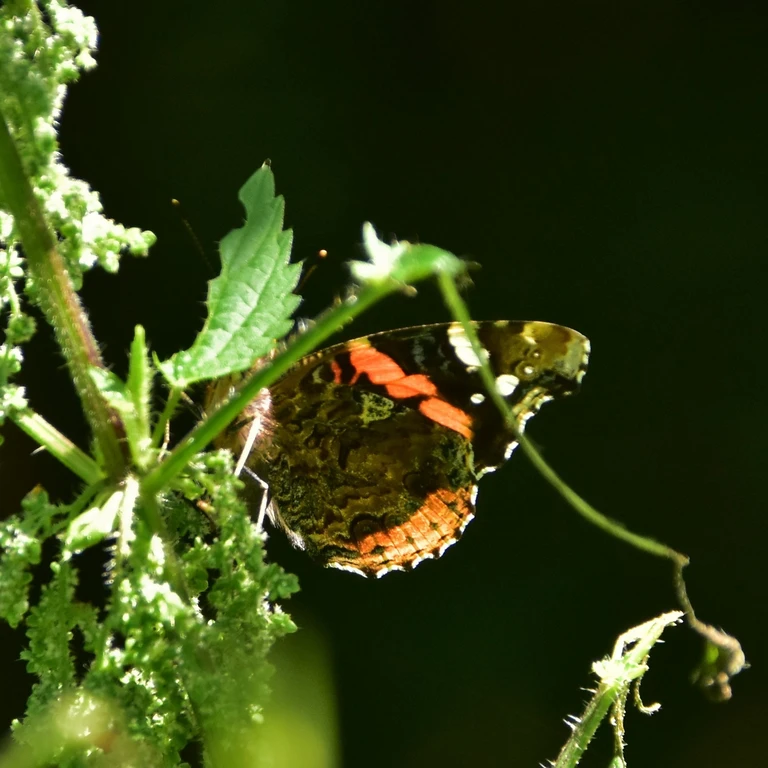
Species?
Vanessa atalanta
